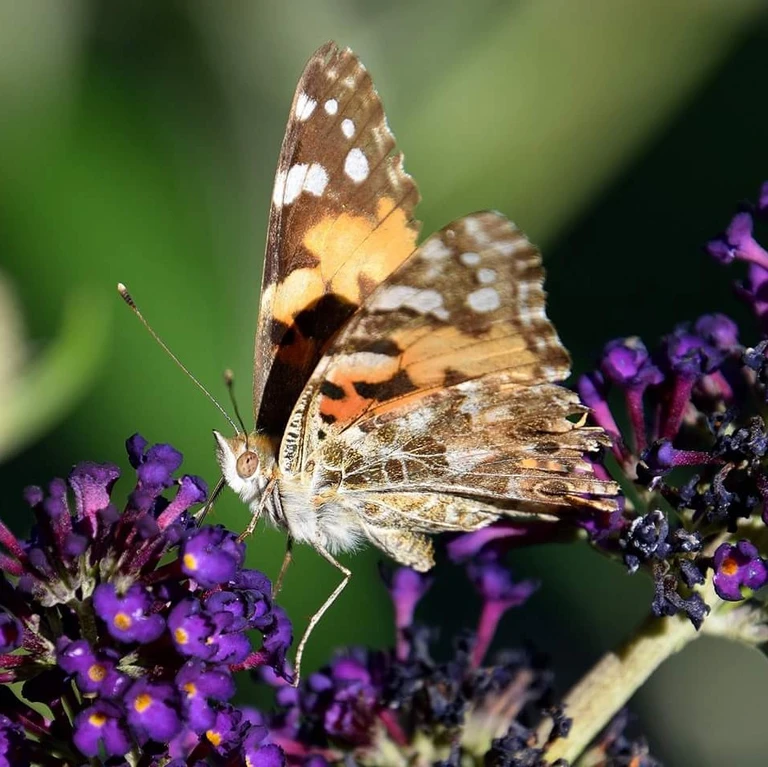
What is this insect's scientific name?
Vanessa cardui
